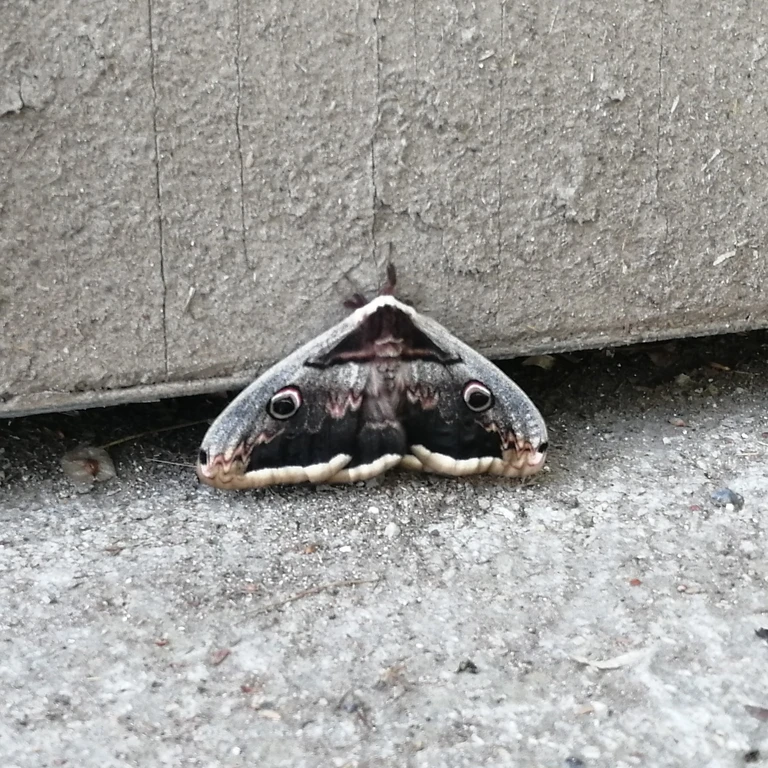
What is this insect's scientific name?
Saturnia pyri
